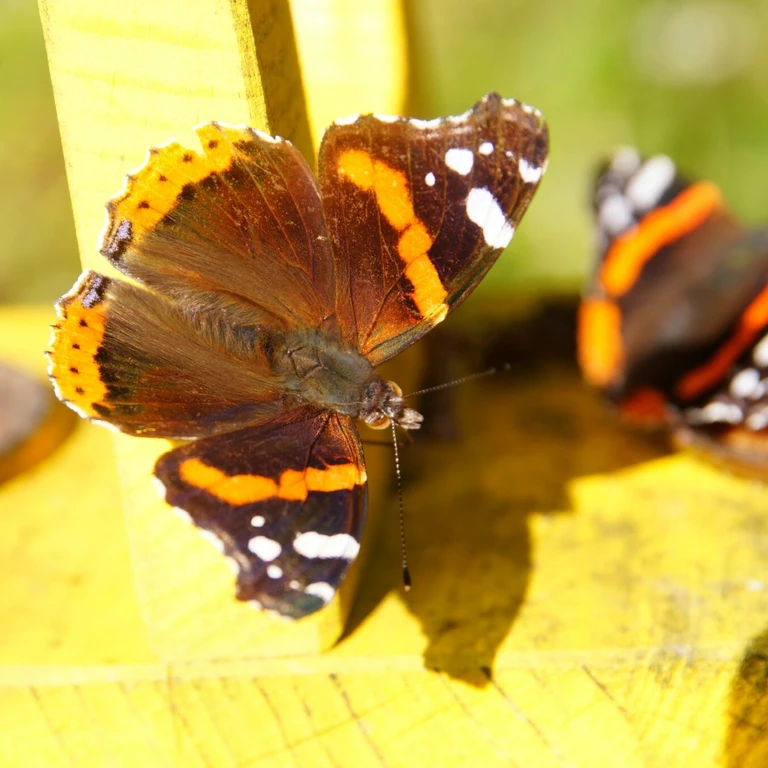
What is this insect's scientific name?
Vanessa atalanta
